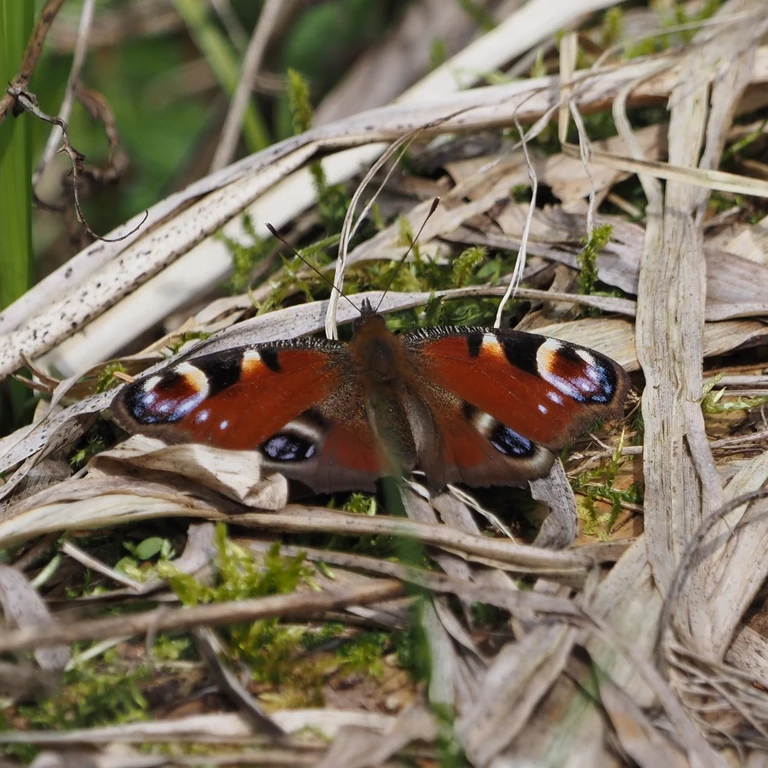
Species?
Aglais io
